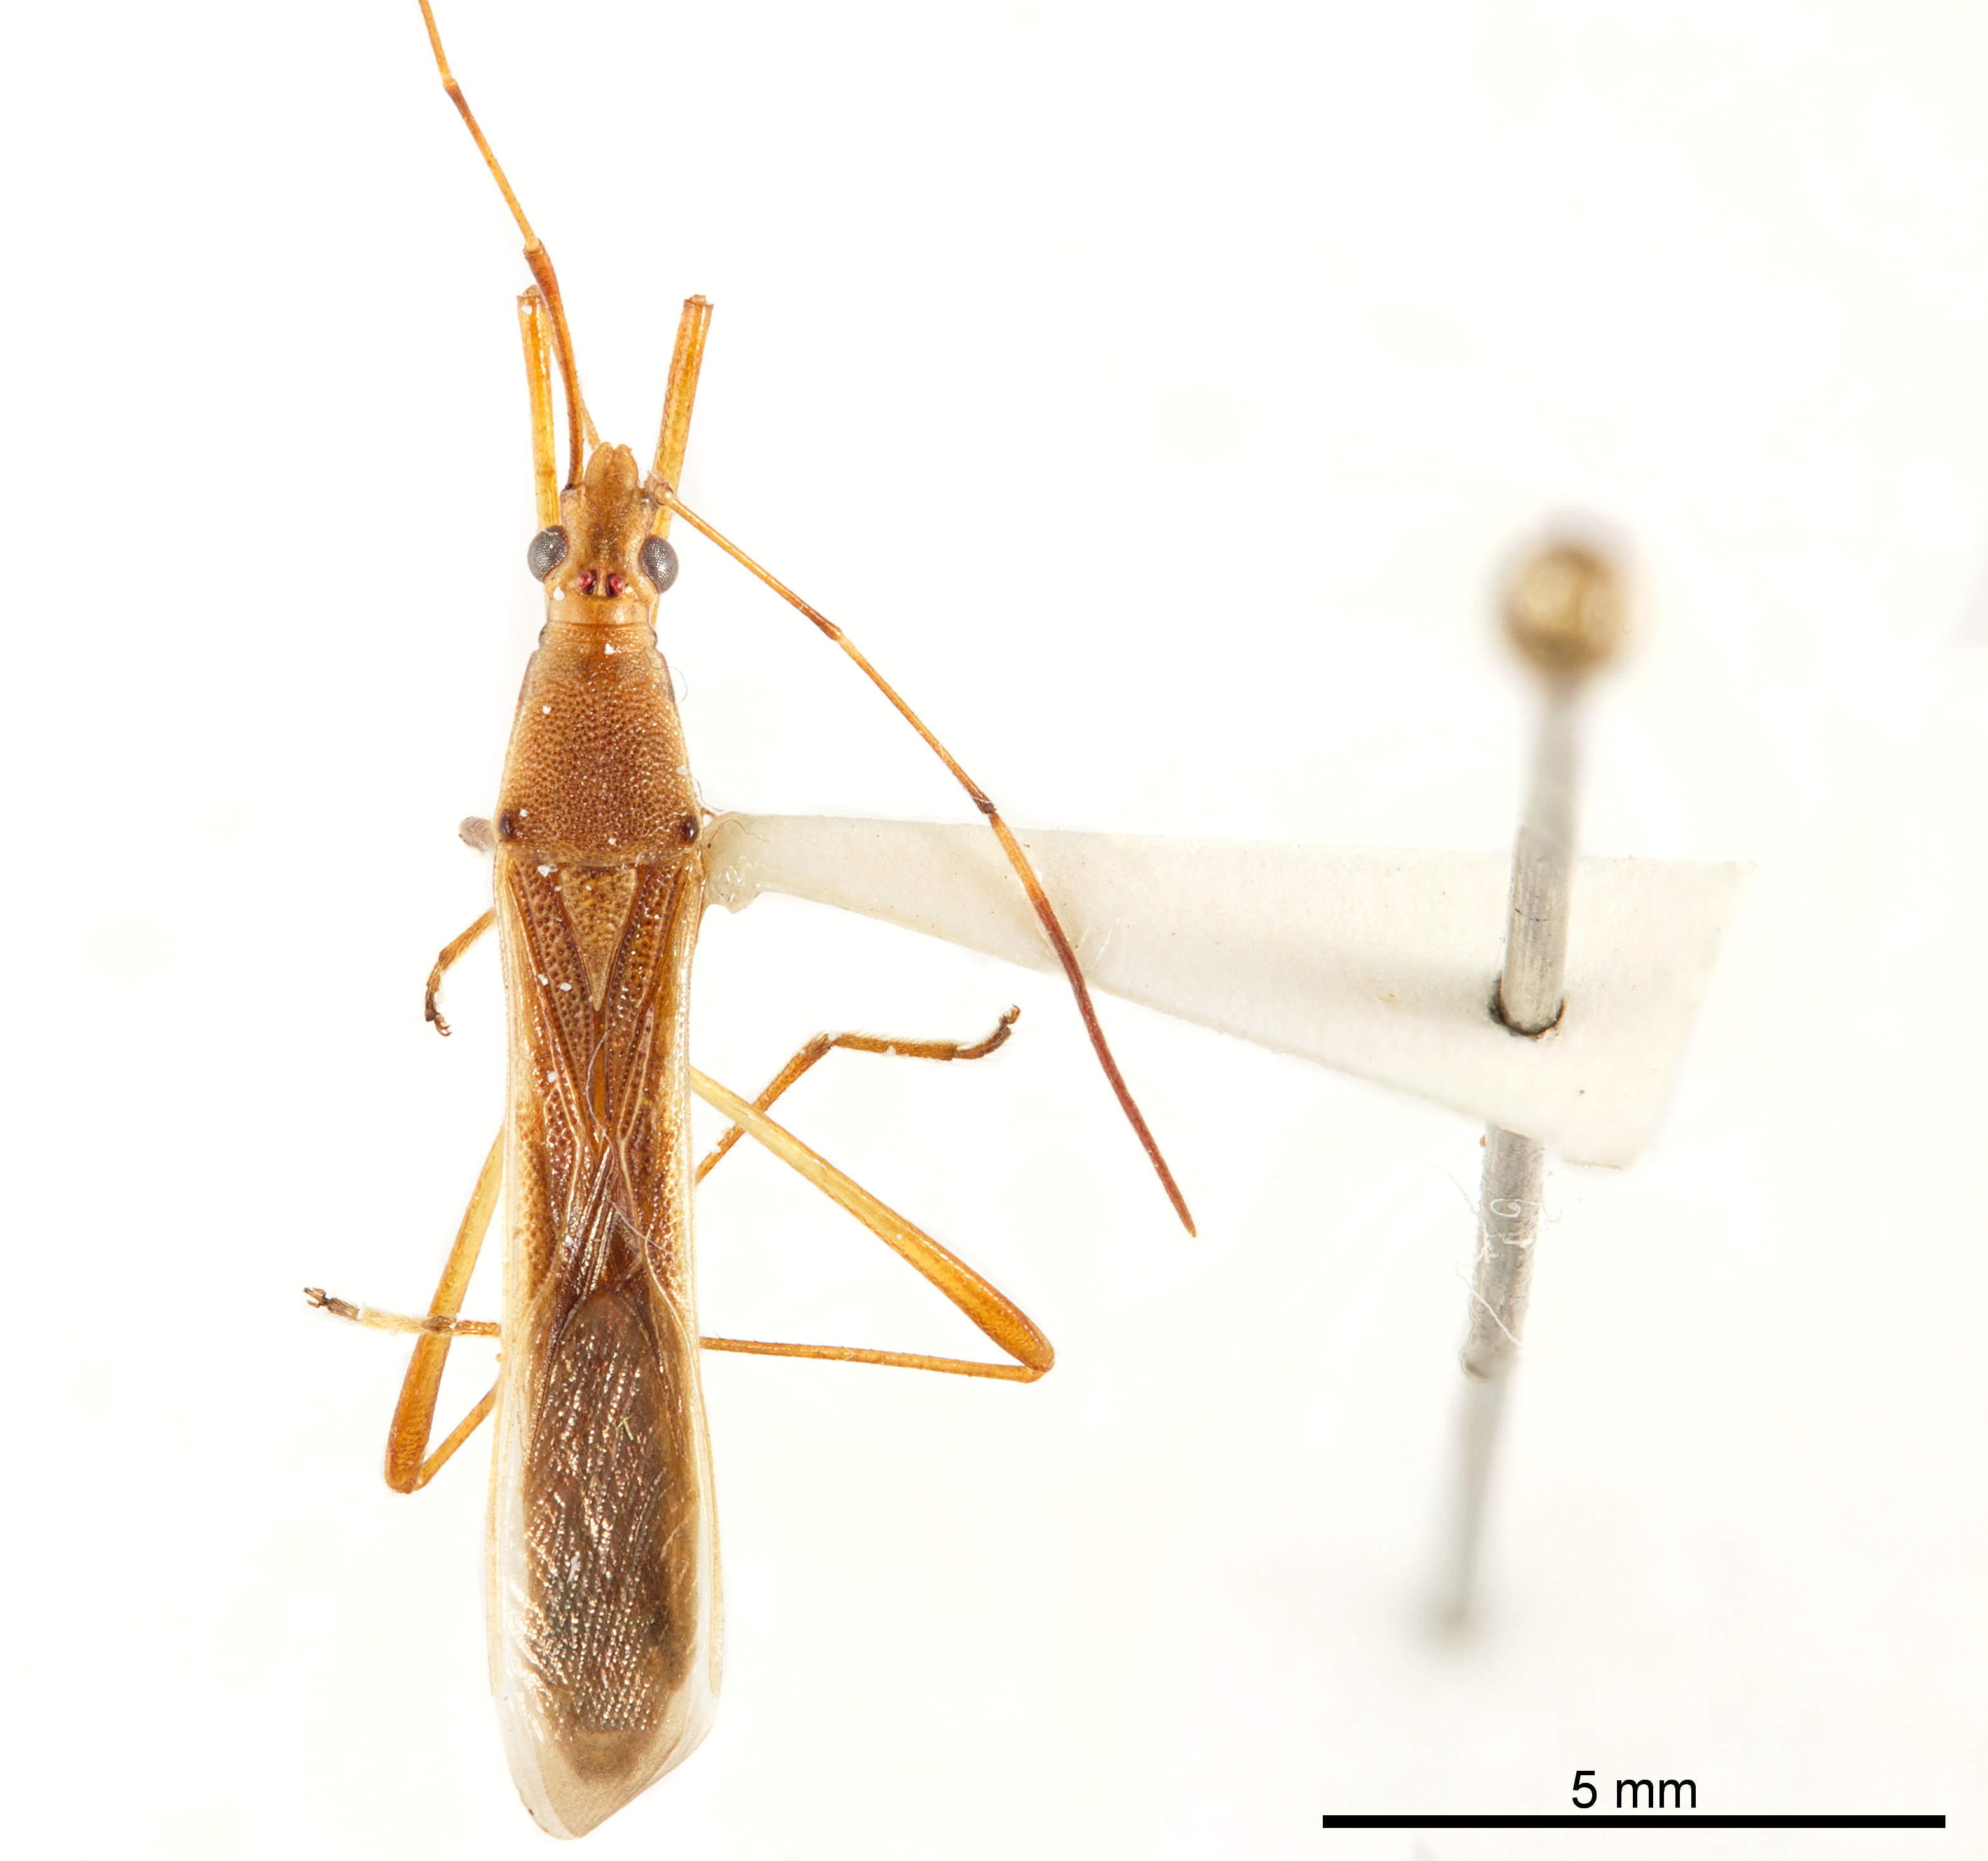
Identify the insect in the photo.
Stenocoris southwoodi
